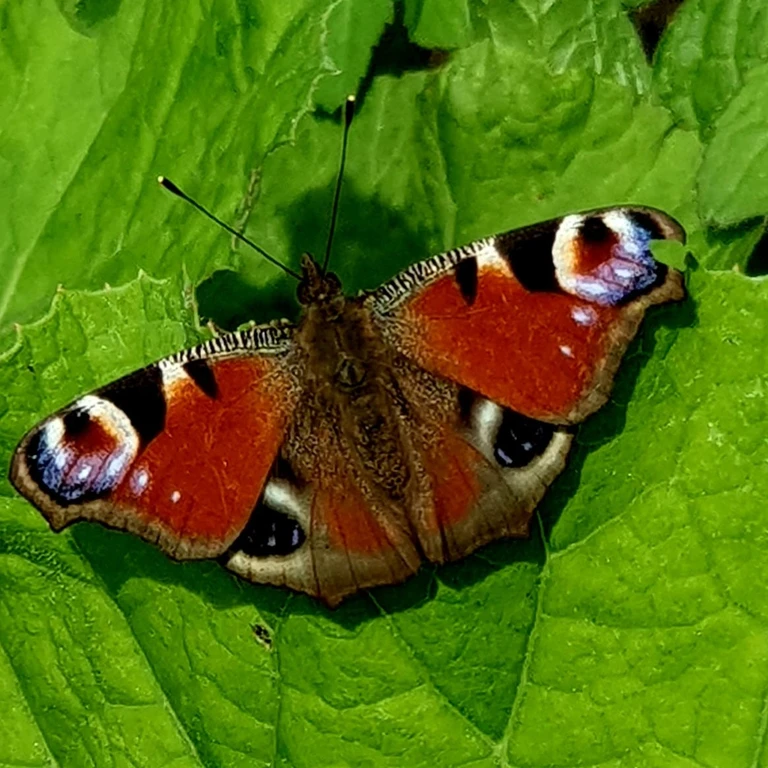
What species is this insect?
Aglais io
